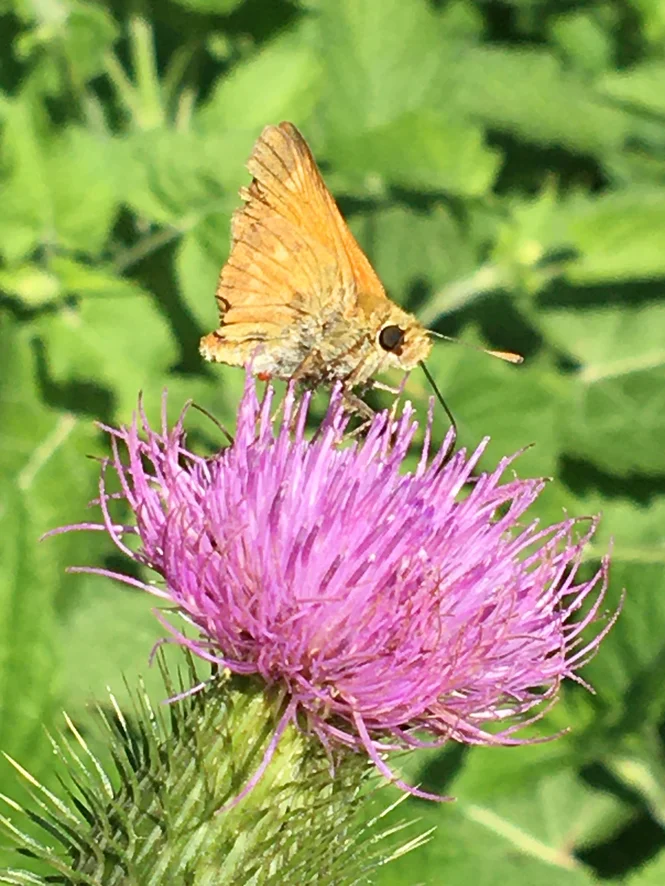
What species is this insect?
Ochlodes sylvanus (also Ochlodes venata)
